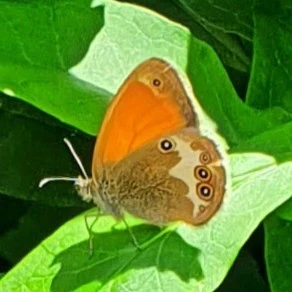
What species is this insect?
Coenonympha arcania
